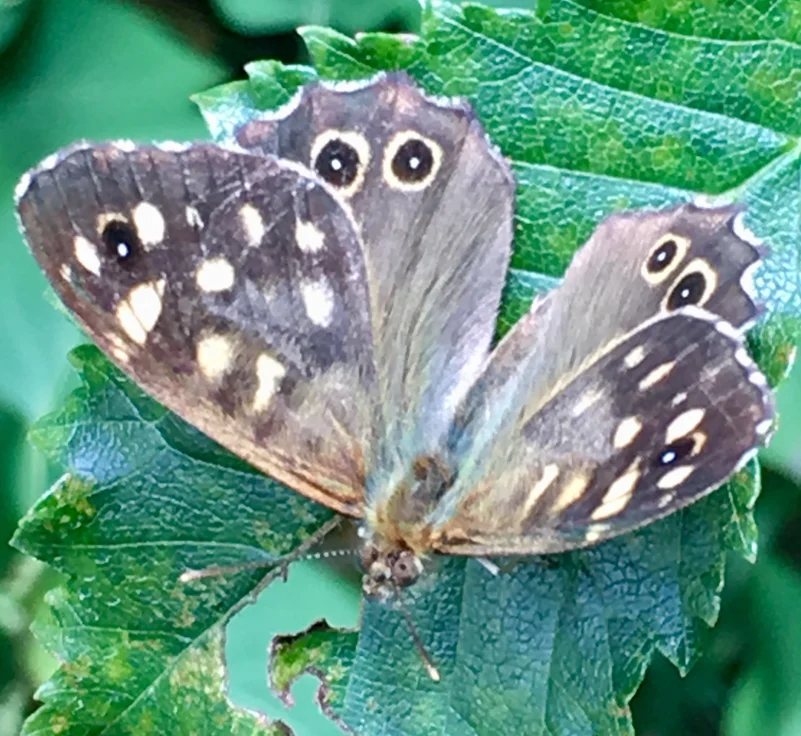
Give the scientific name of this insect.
Pararge aegeria
